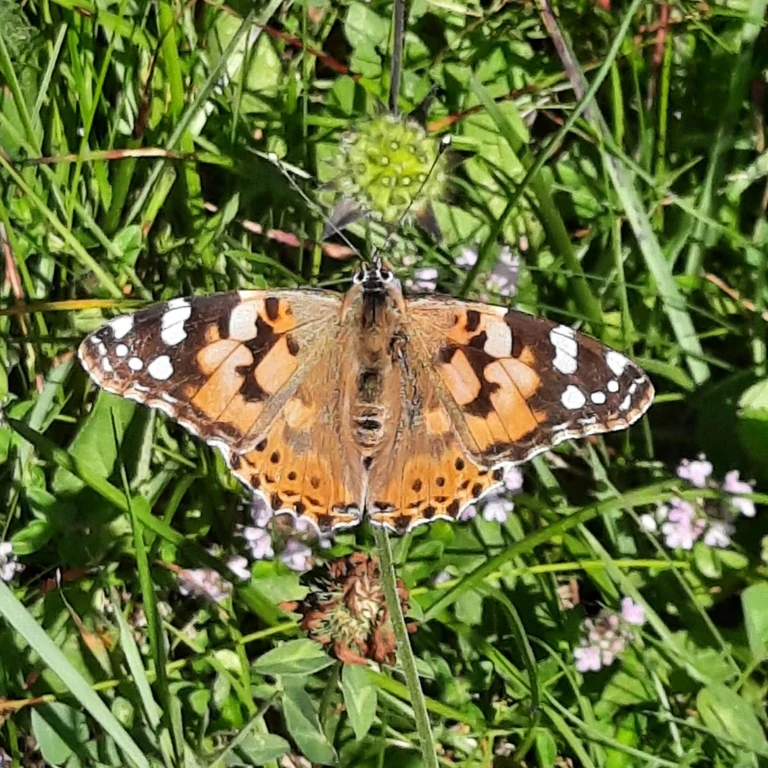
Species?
Vanessa cardui
